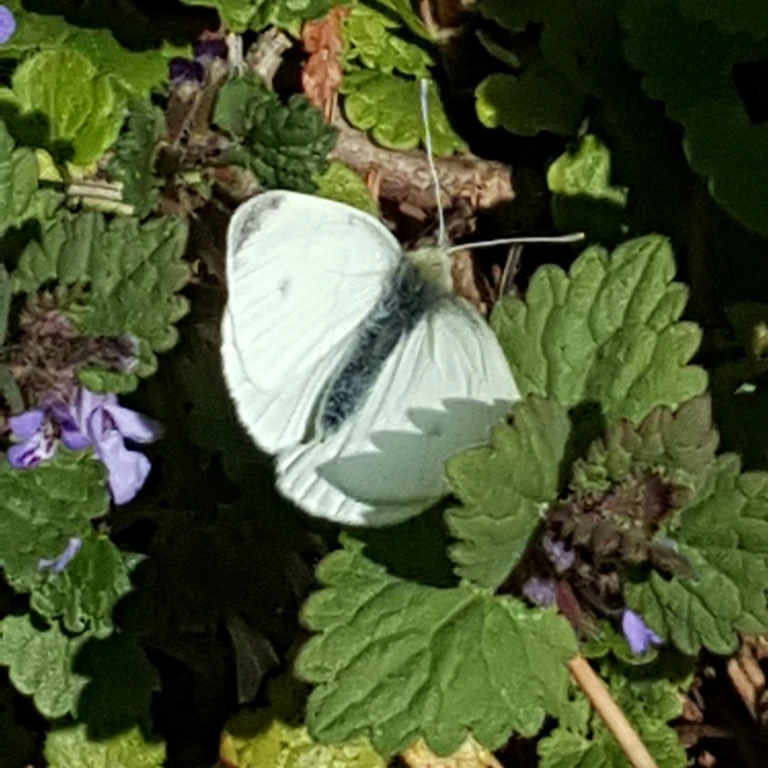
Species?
Pieris rapae
